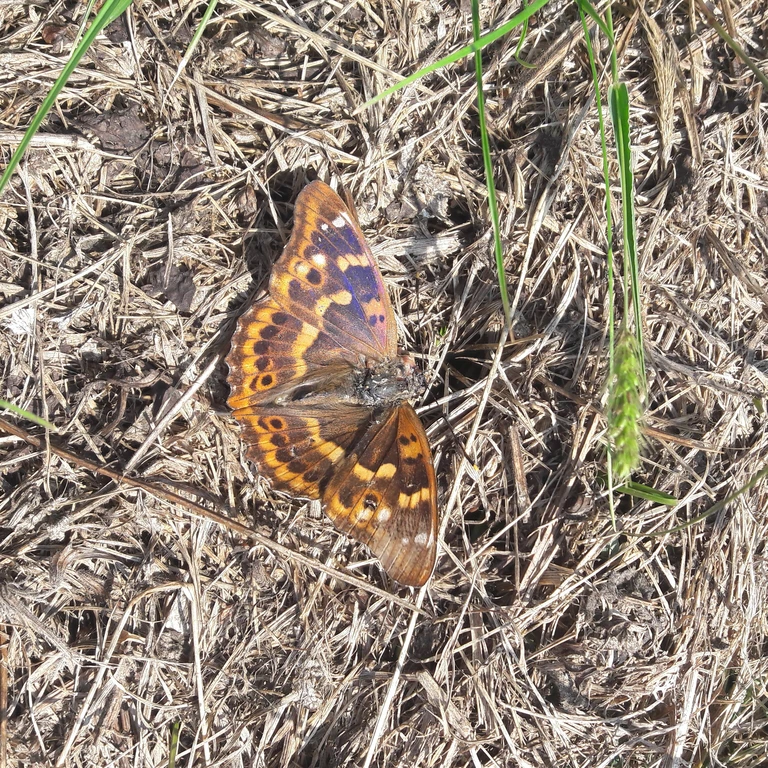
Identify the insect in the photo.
Apatura ilia
